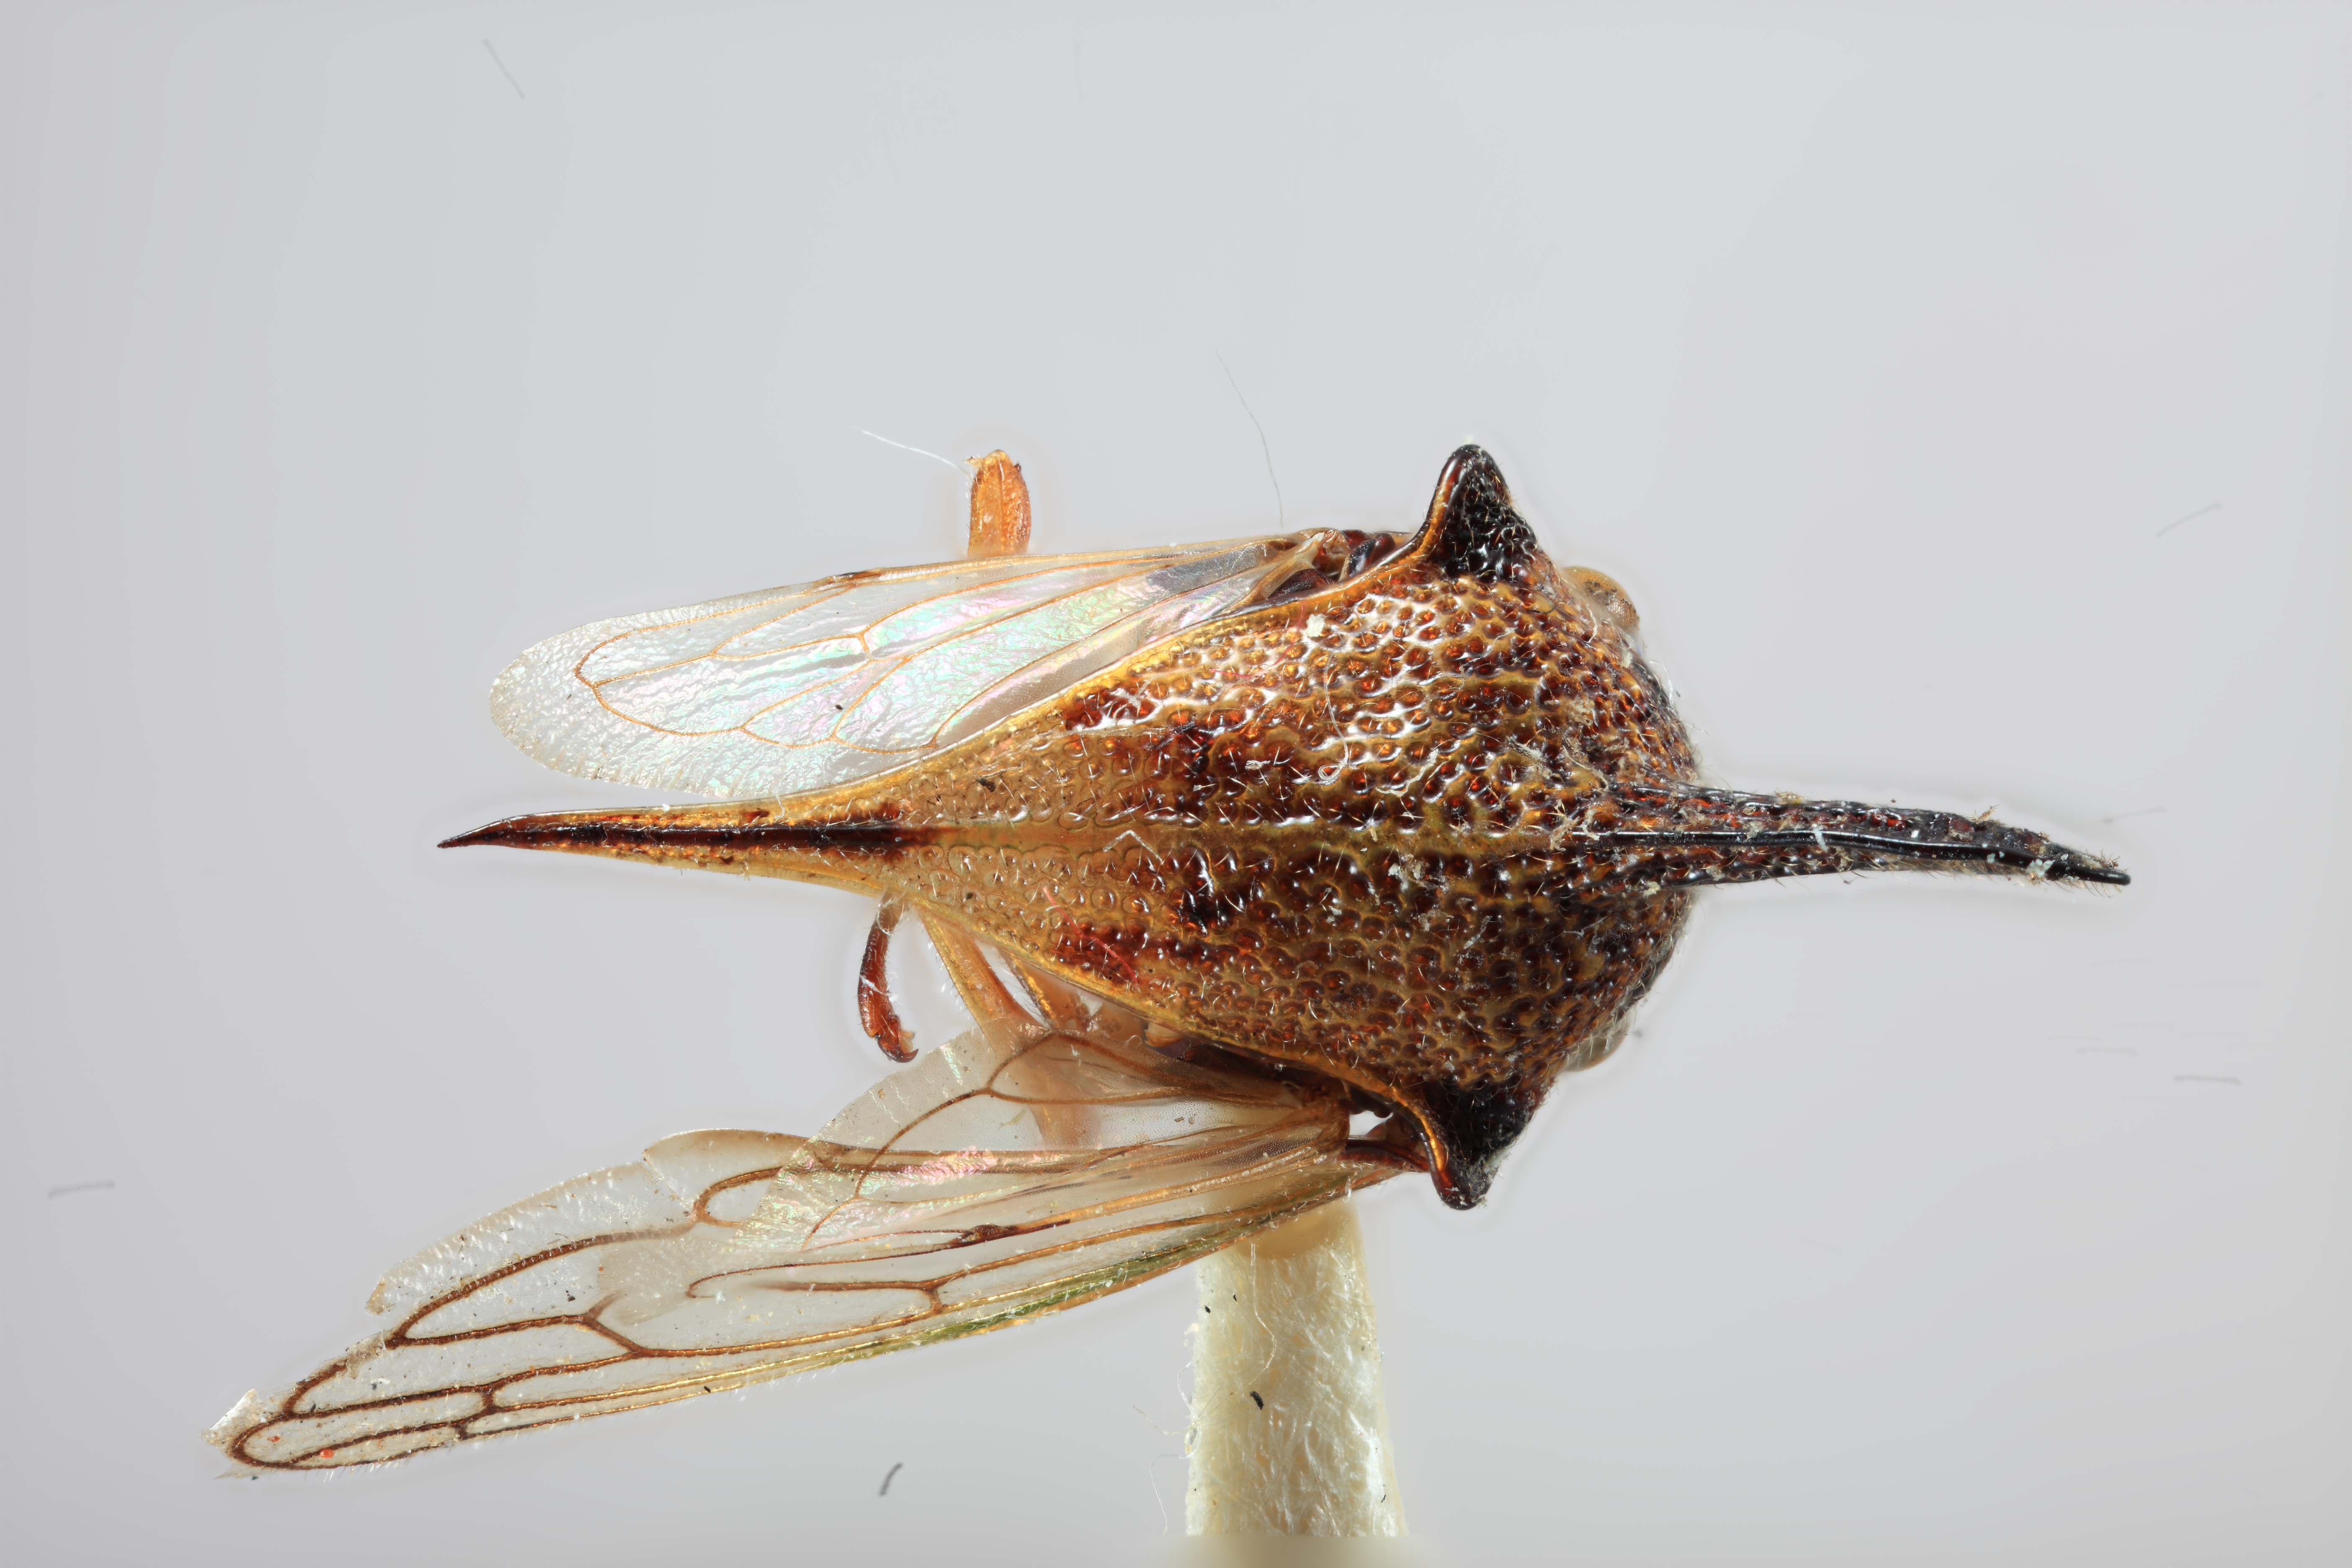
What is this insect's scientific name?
Platycotis dominicensis
